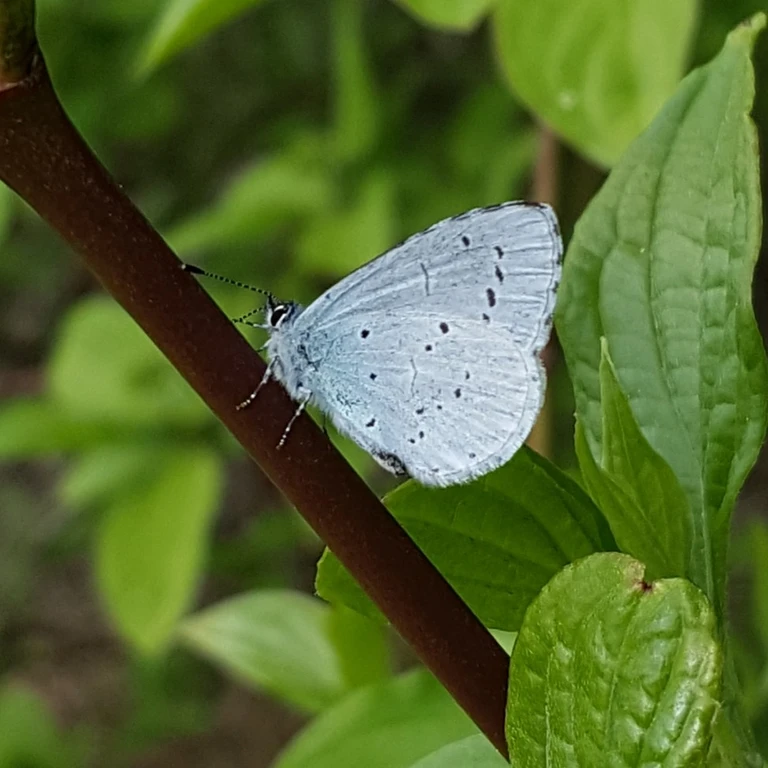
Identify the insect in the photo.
Celastrina argiolus
